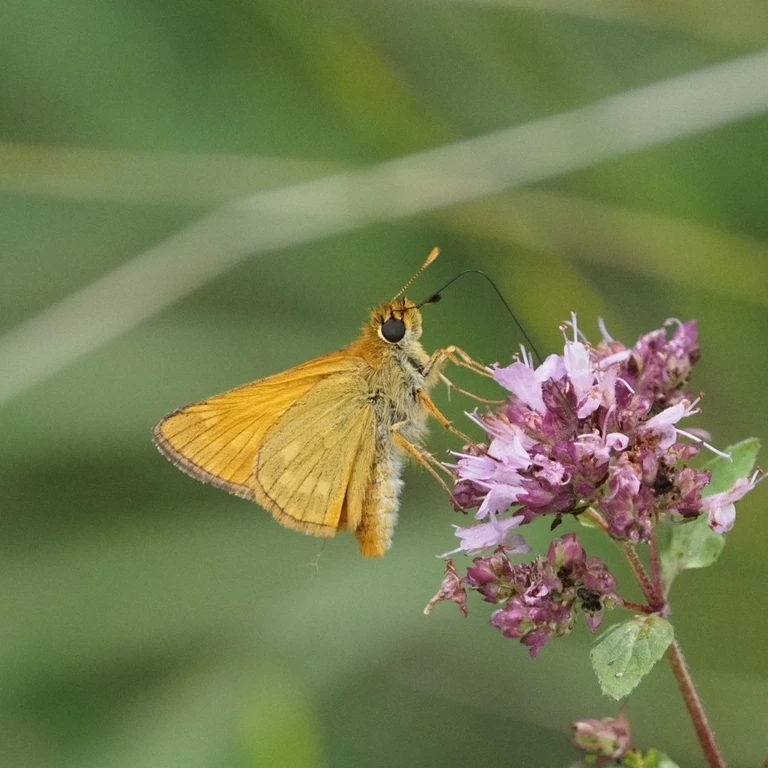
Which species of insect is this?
Ochlodes sylvanus (also Ochlodes venata)
